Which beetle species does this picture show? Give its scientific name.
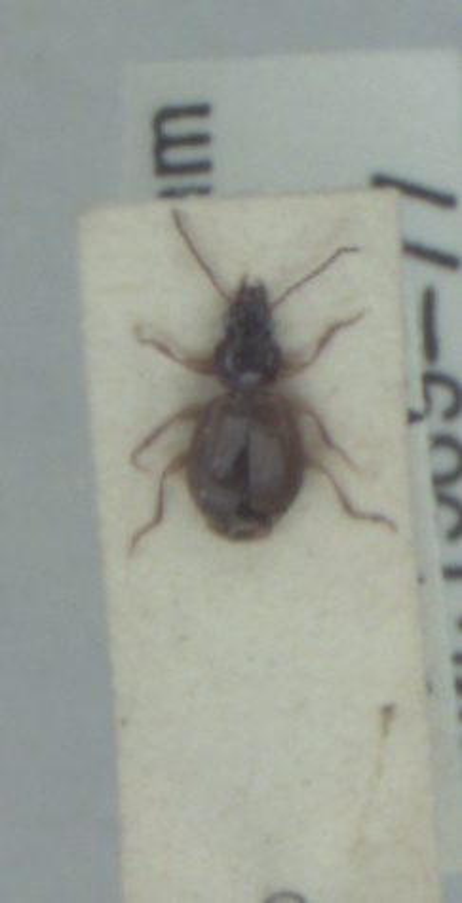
Trechus obtusus
